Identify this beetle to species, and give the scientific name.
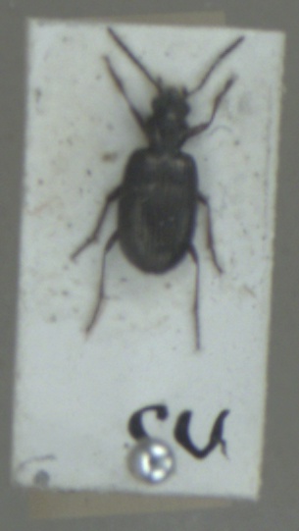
Bembidion punctulatum
